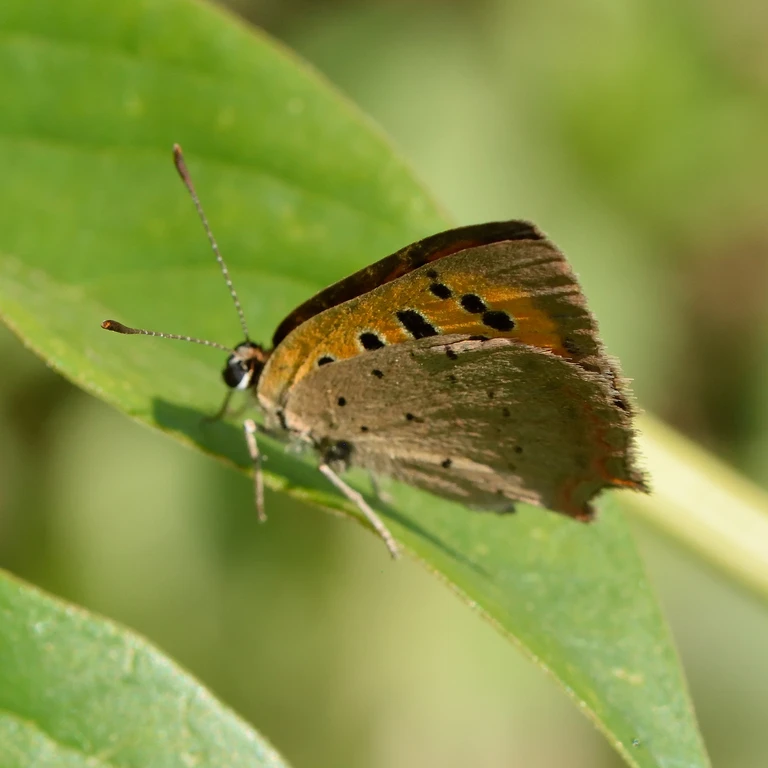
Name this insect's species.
Lycaena phlaeas
